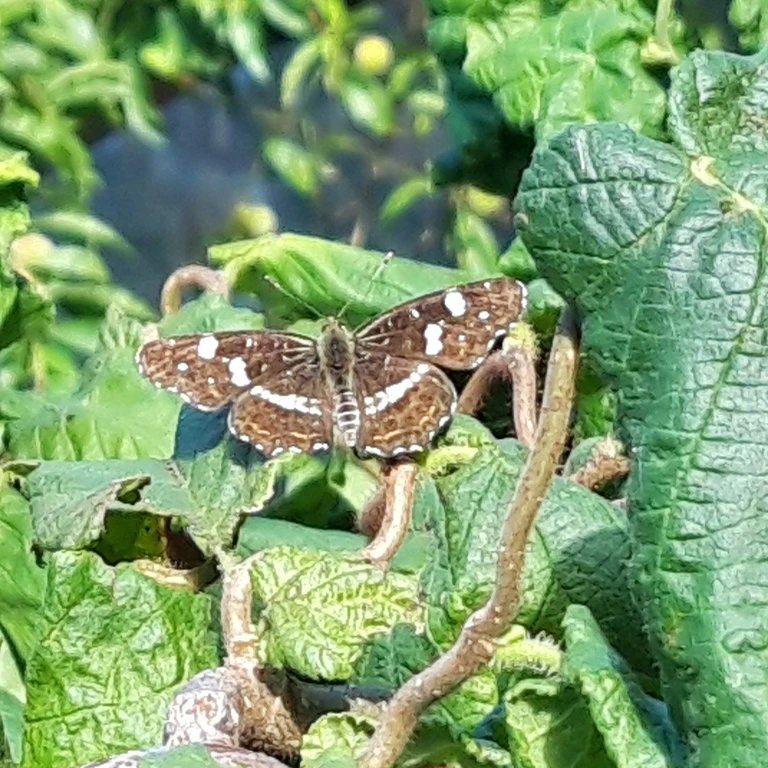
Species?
Araschnia levana
